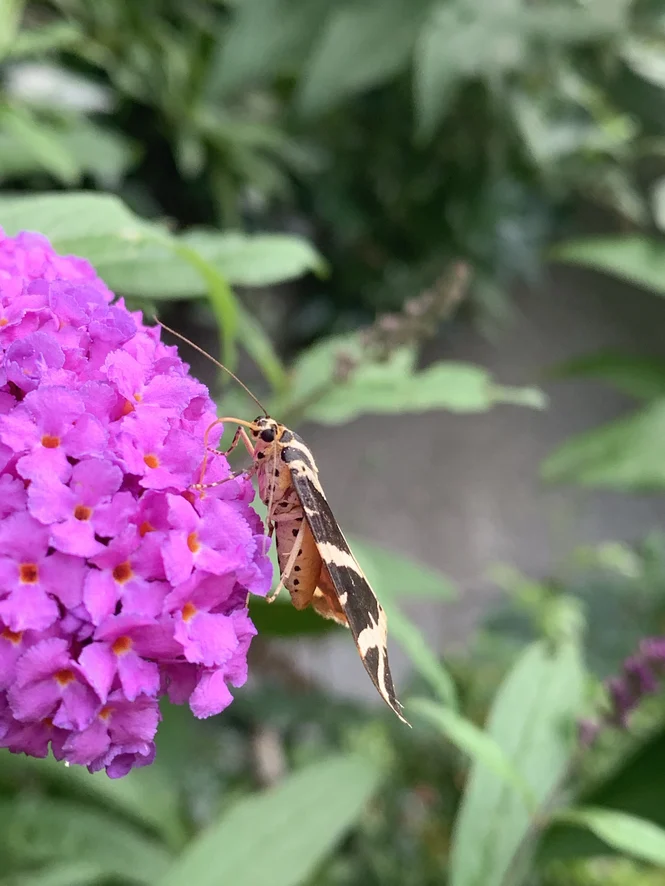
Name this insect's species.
Euplagia quadripunctaria
